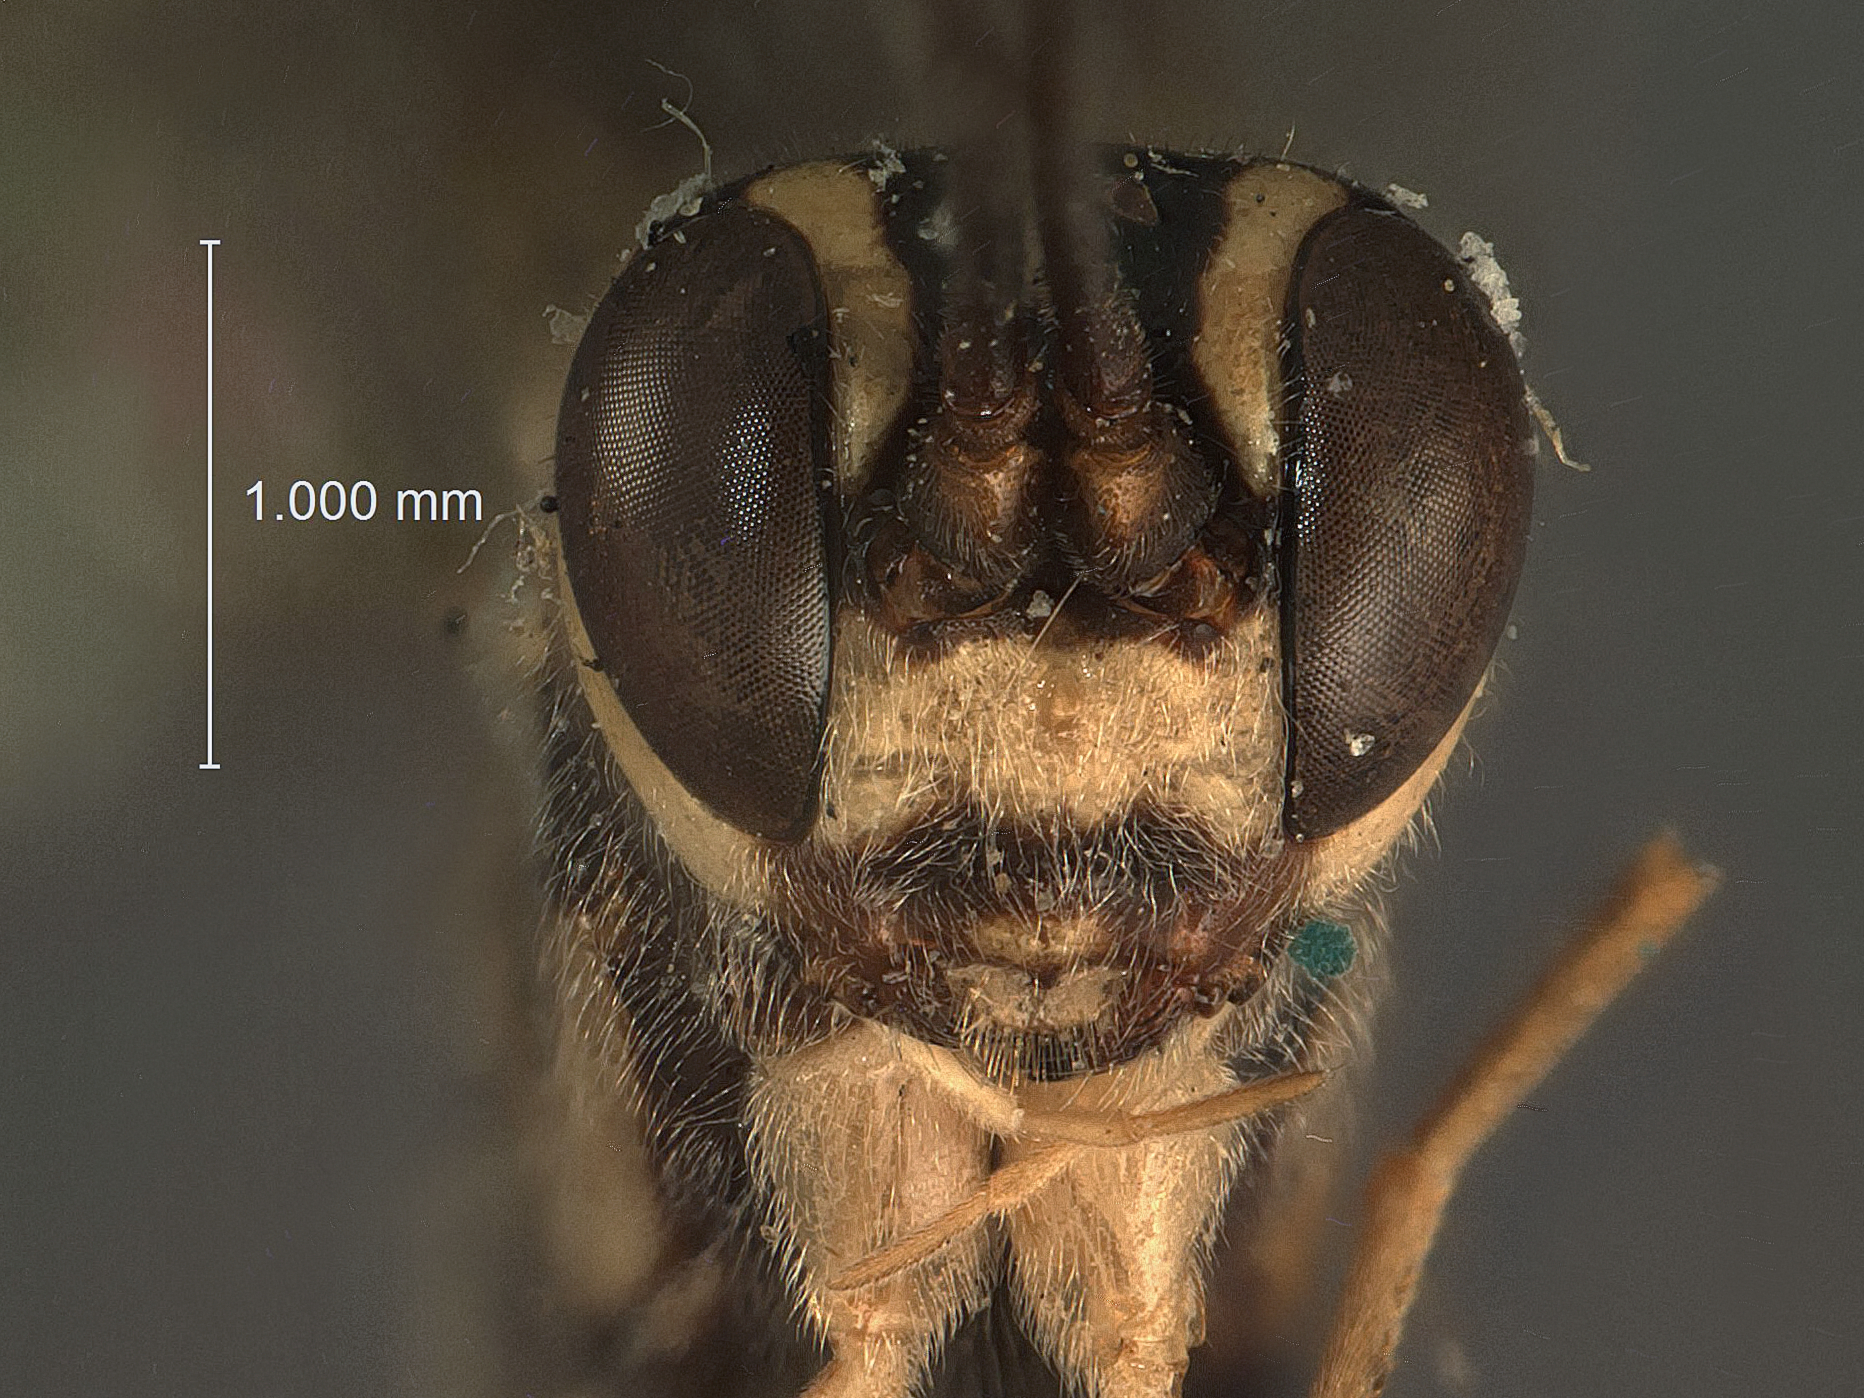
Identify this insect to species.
Kriegeria heptazonata
